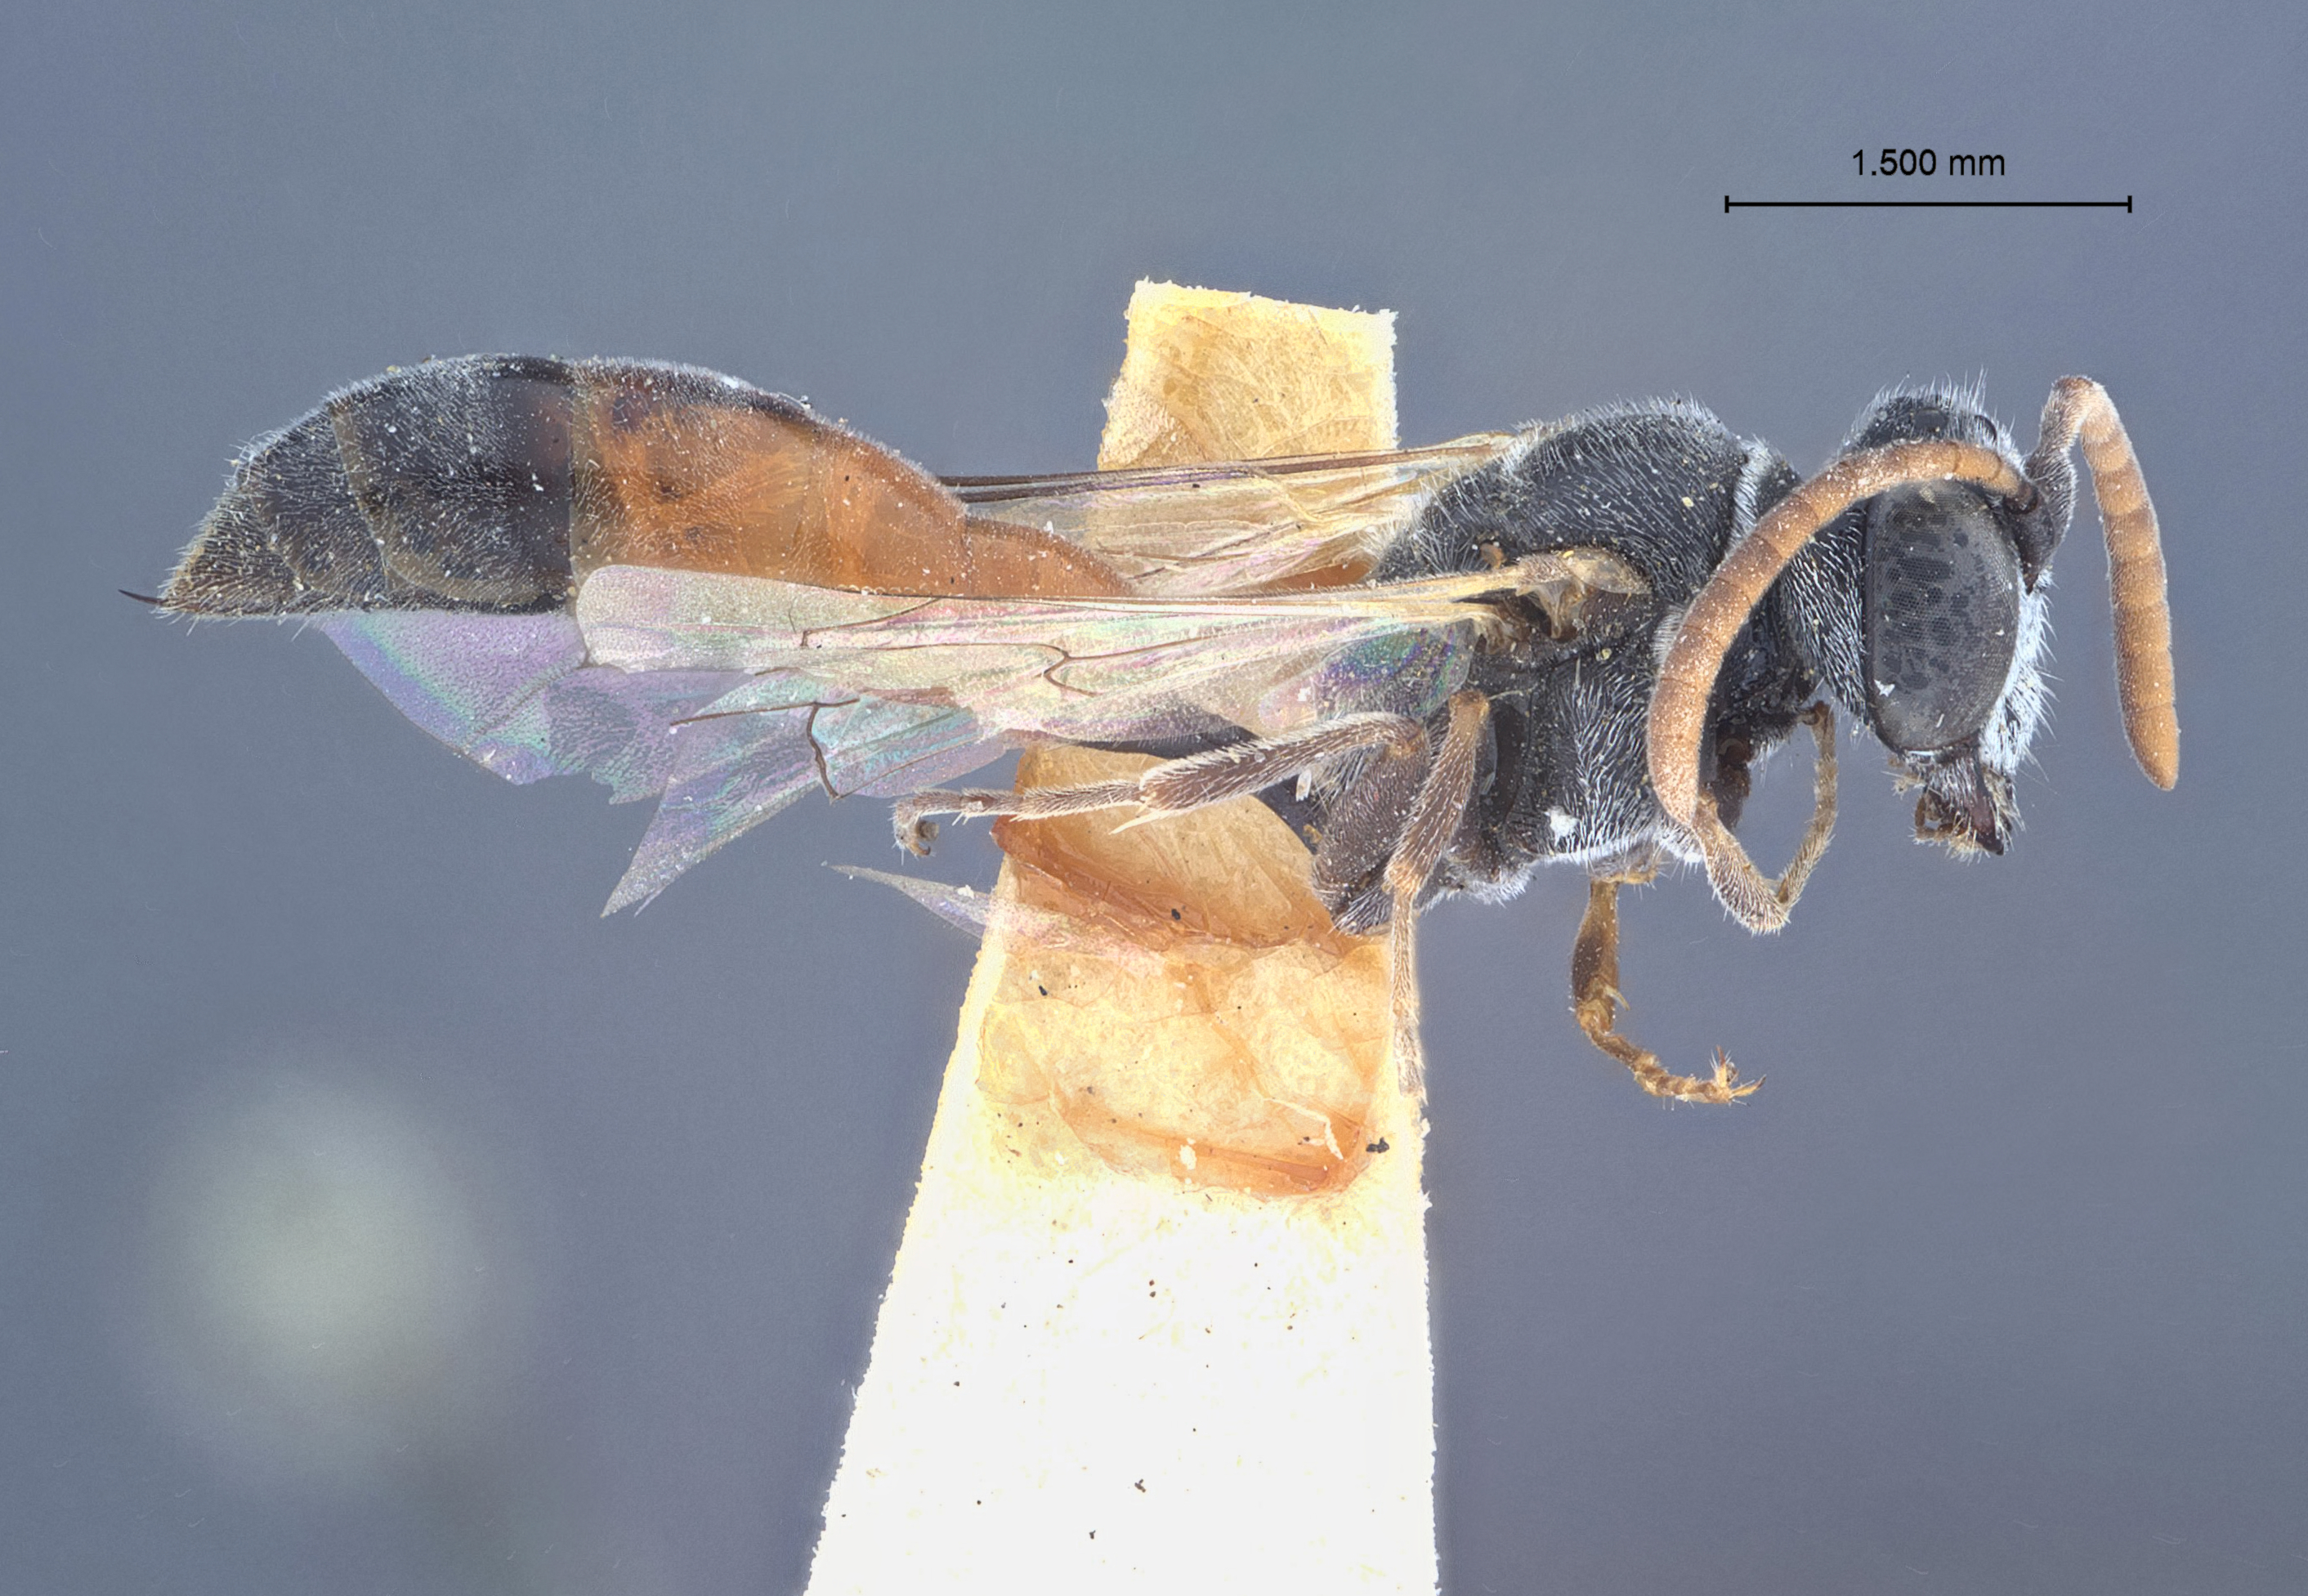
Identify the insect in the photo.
Psen arizonensis
